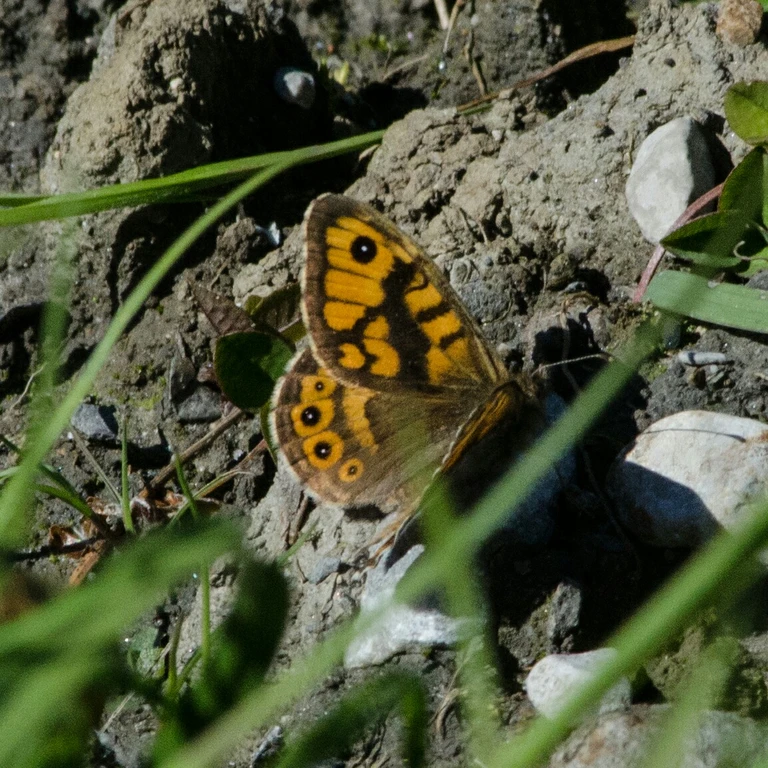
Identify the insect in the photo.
Lasiommata megera (also Pararge megera)
